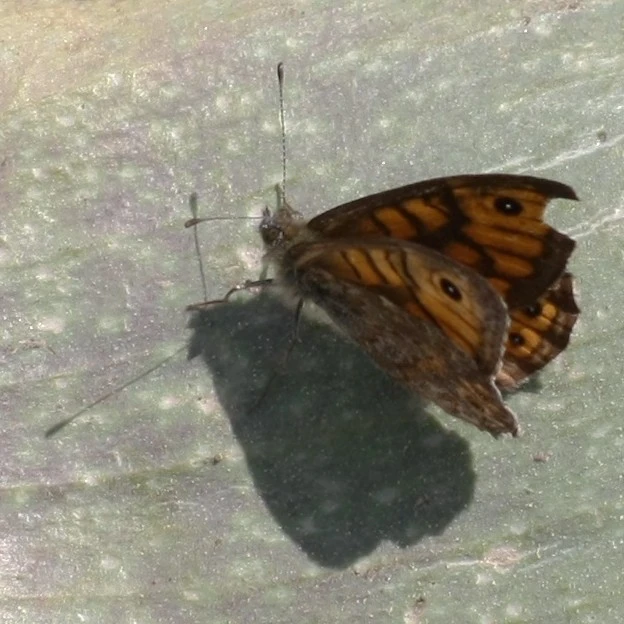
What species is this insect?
Lasiommata megera (also Pararge megera)
